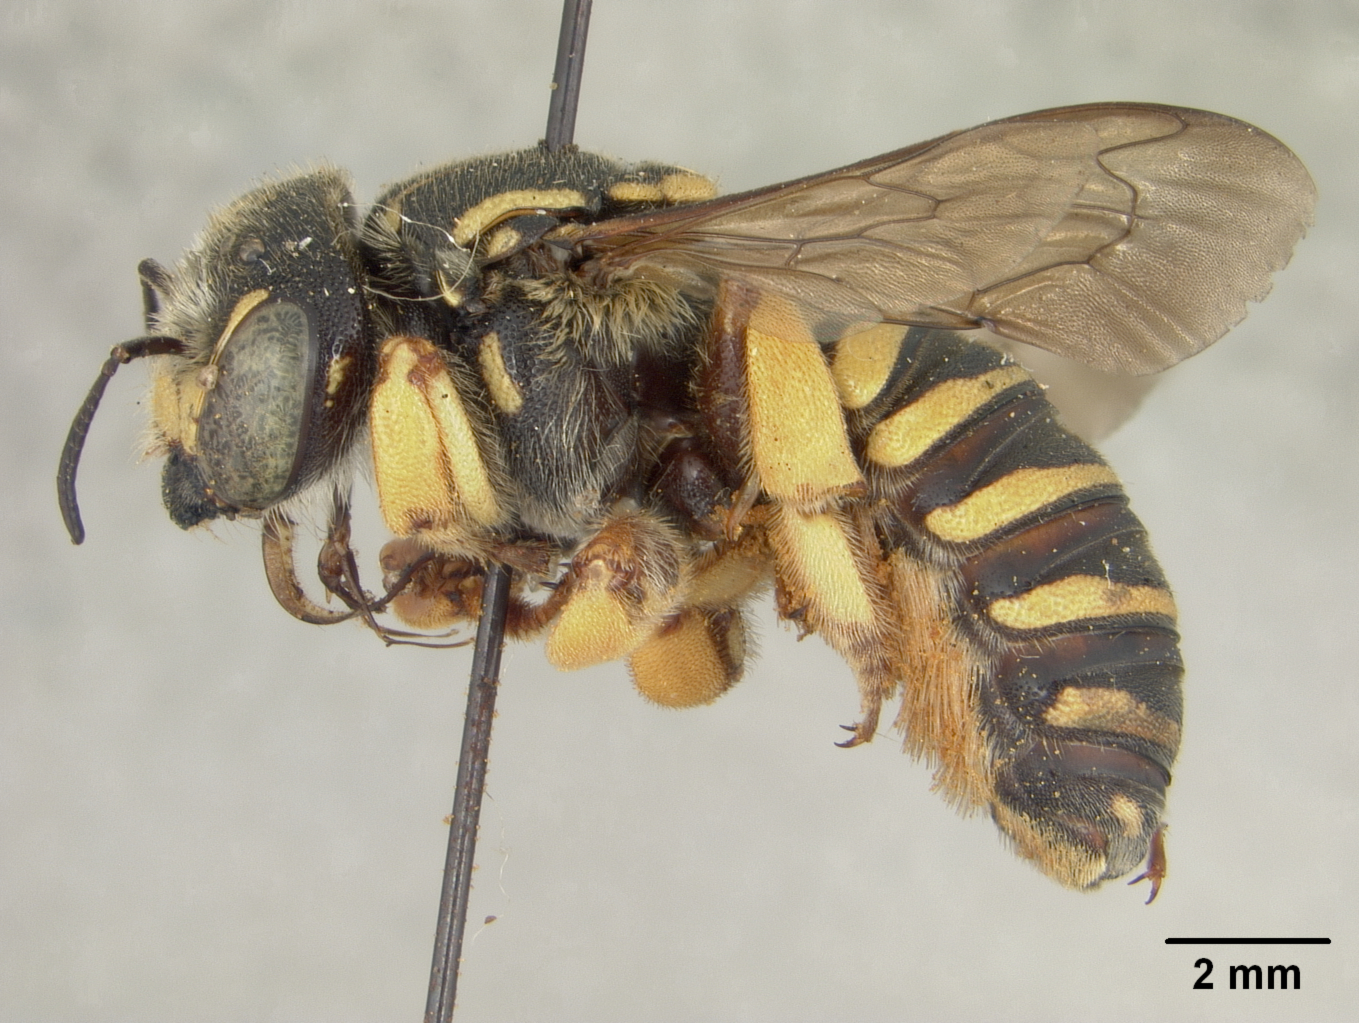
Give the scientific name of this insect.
Anthidium harbecki
